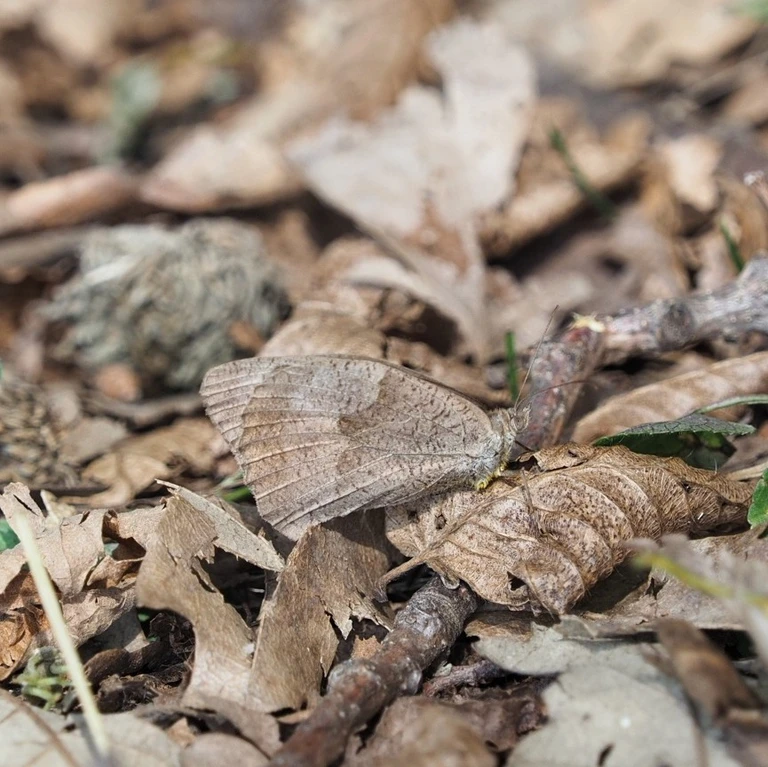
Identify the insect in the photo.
Maniola jurtina
